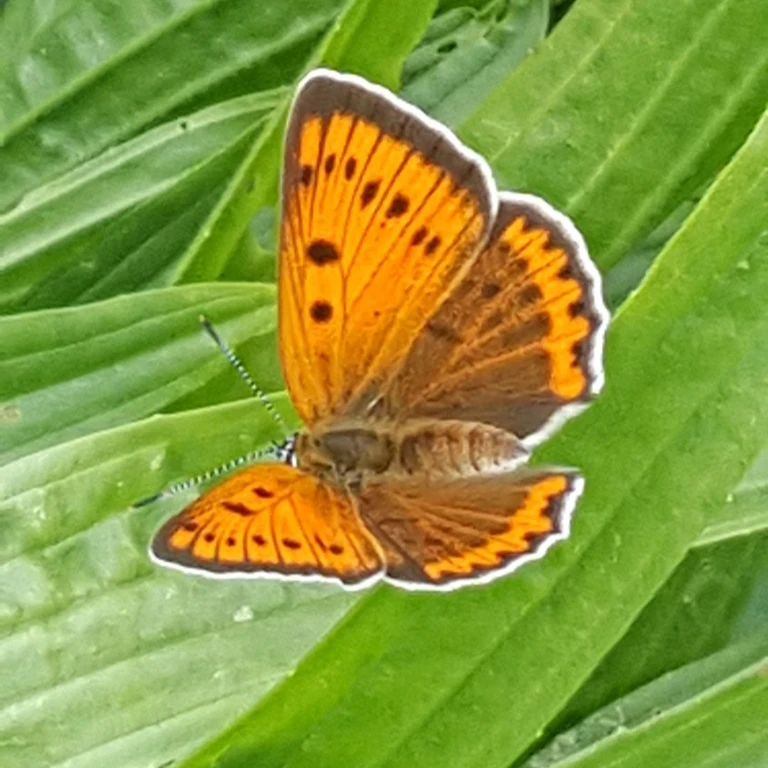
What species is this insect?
Lycaena dispar
